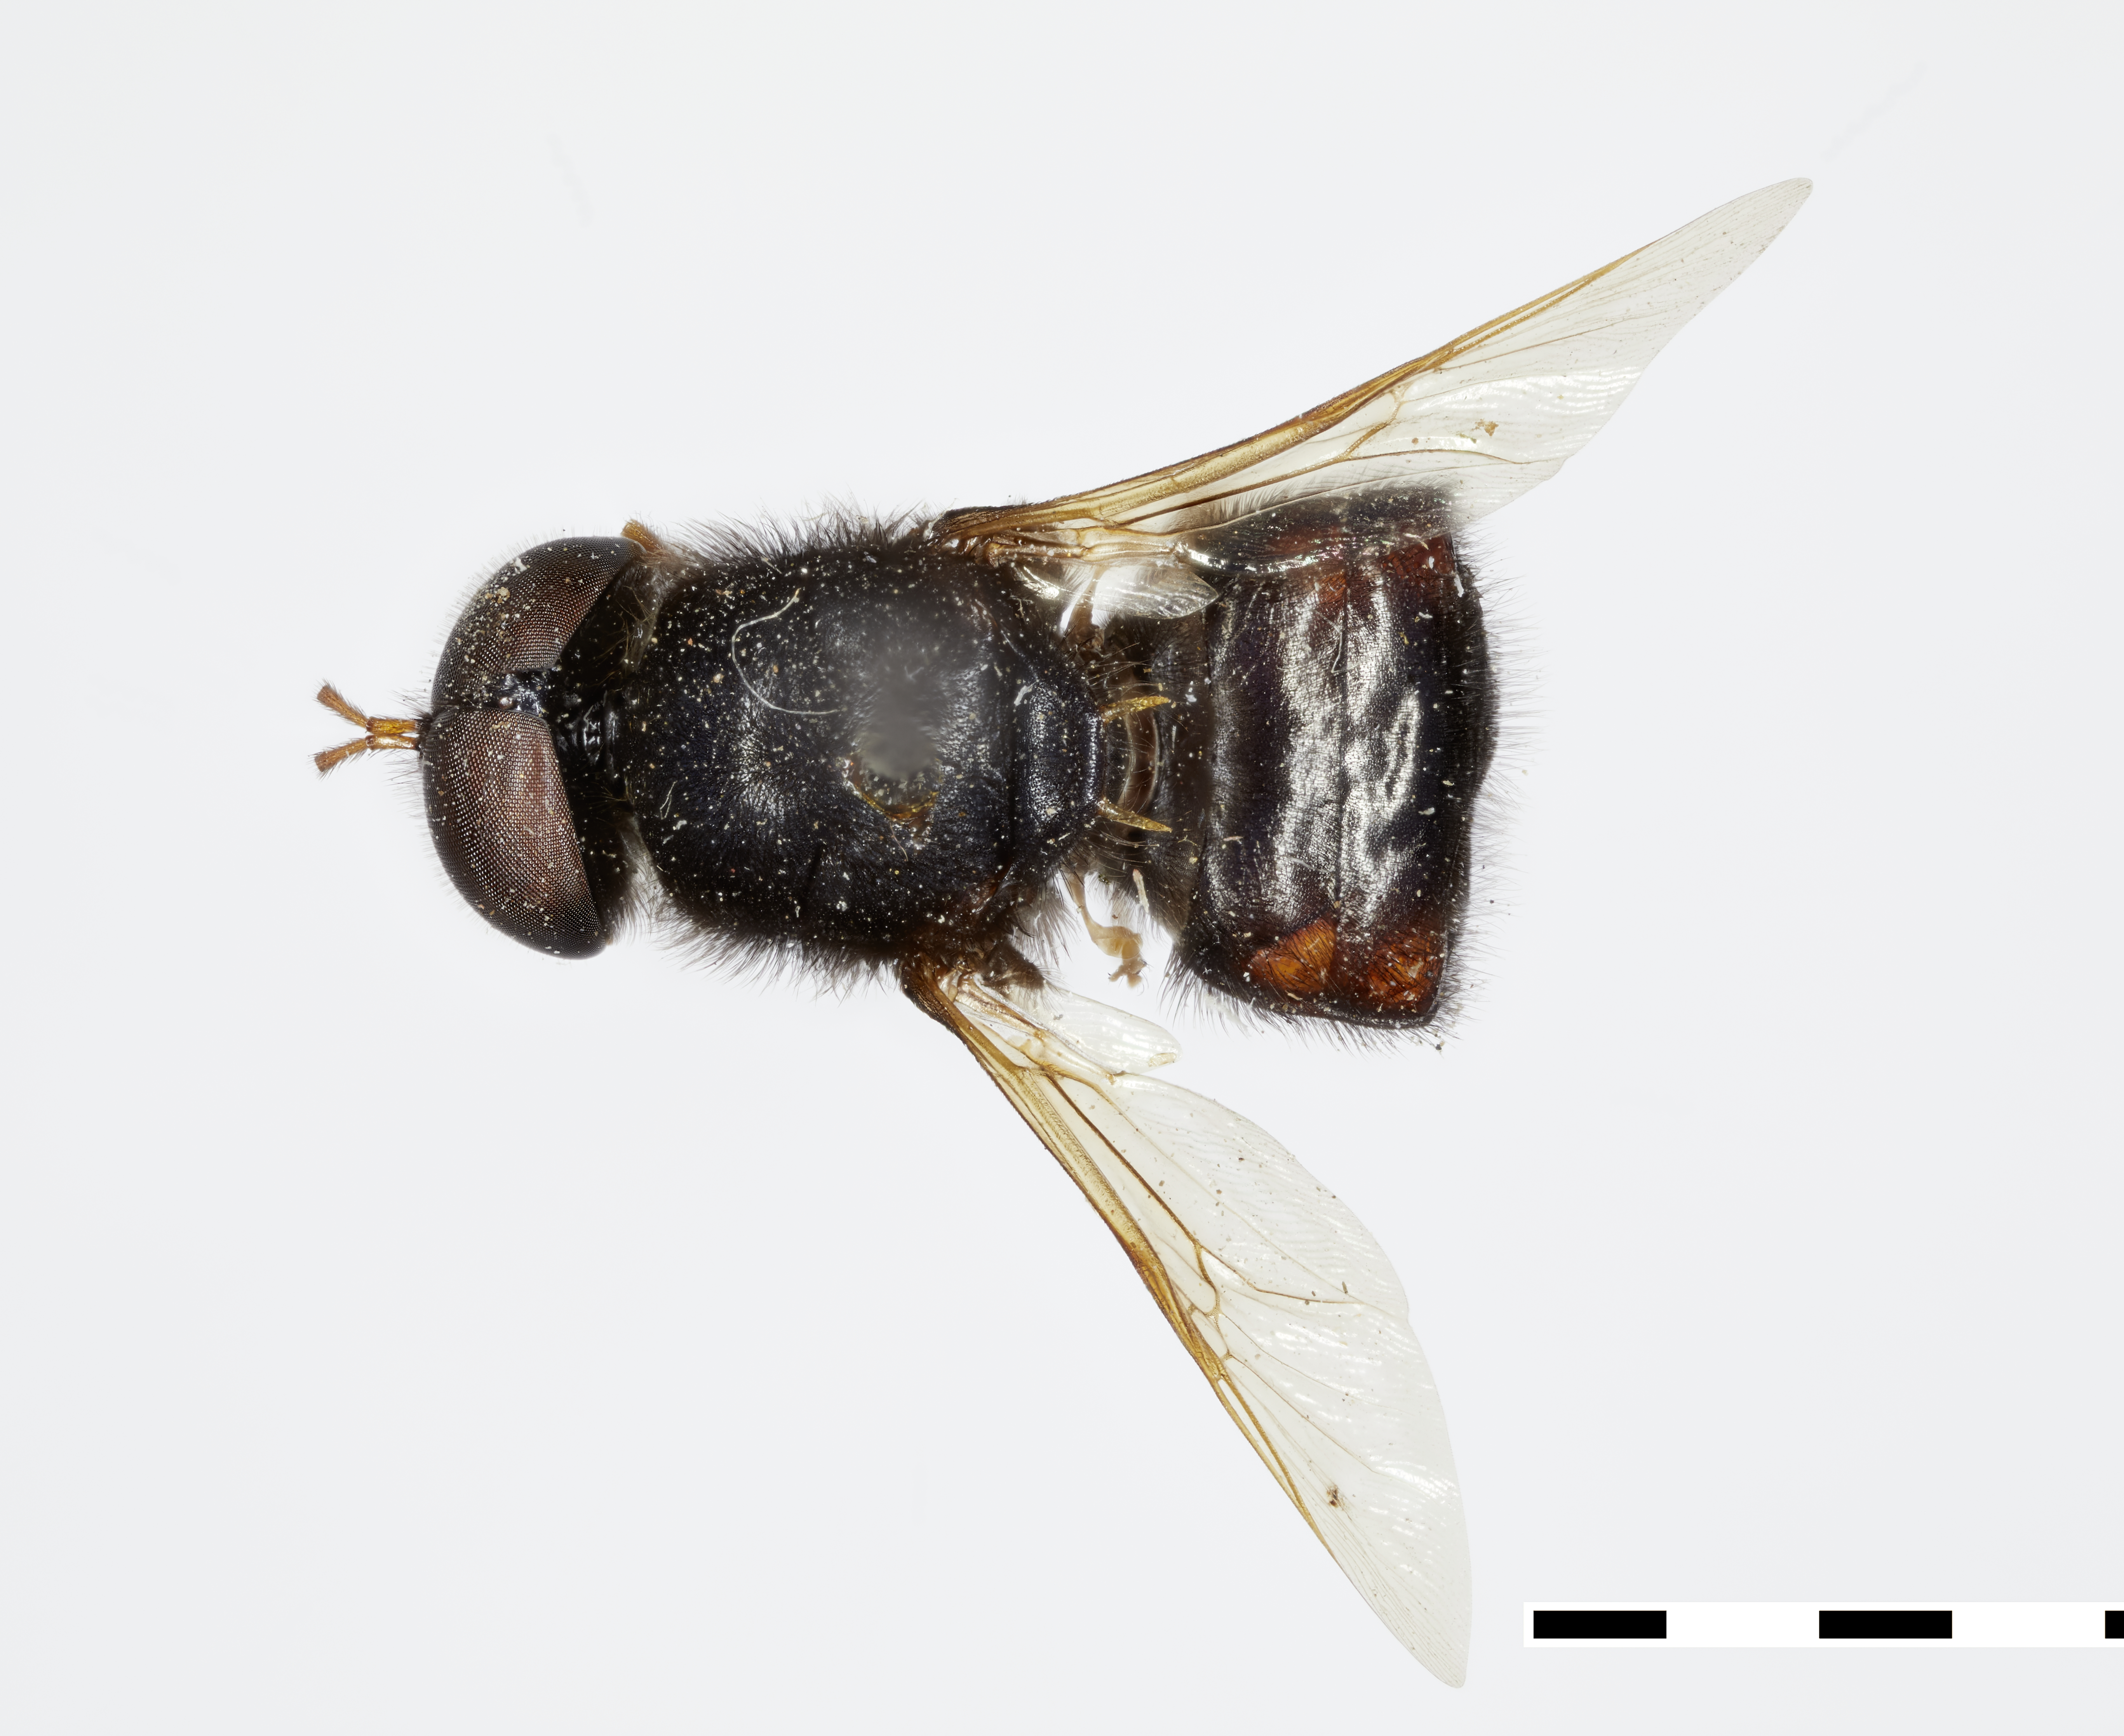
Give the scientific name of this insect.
Eulalia subobscura
